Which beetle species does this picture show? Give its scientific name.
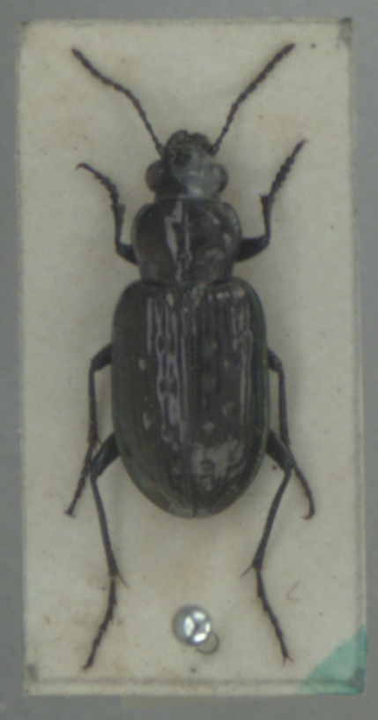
Blethisa multipunctata
